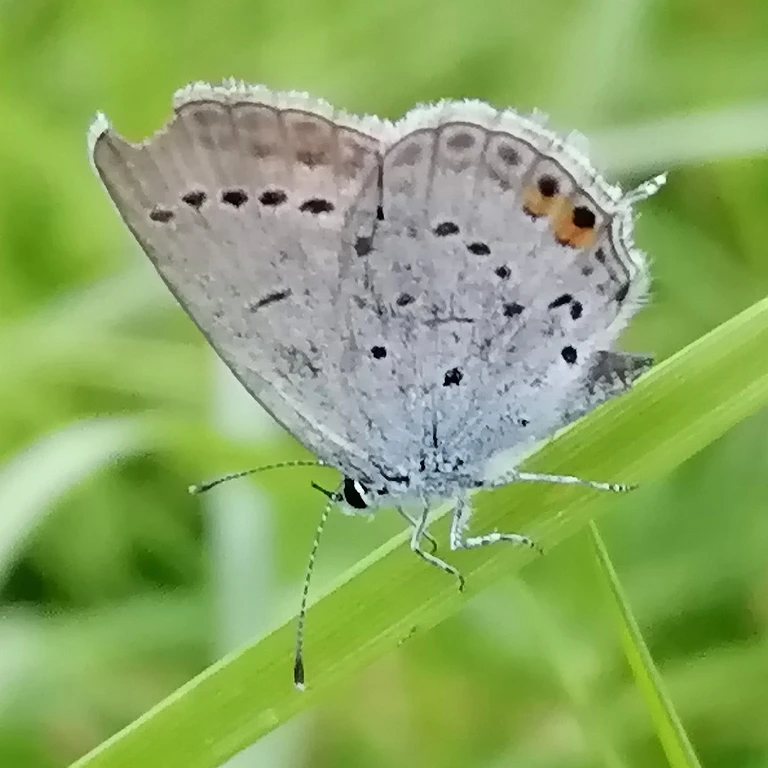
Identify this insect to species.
Cupido argiades (also Elkalyce argiades)
